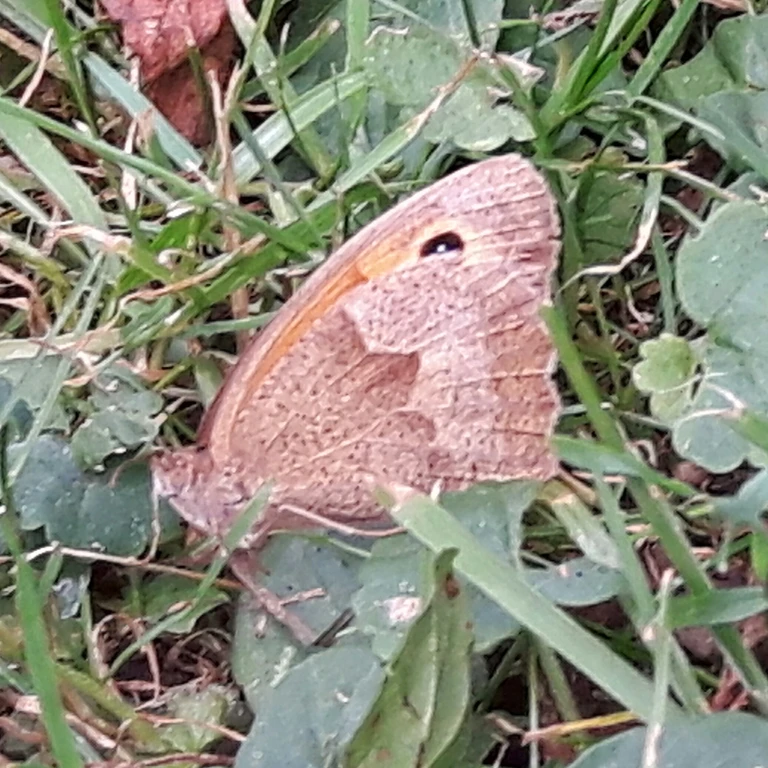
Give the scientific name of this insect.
Maniola jurtina
